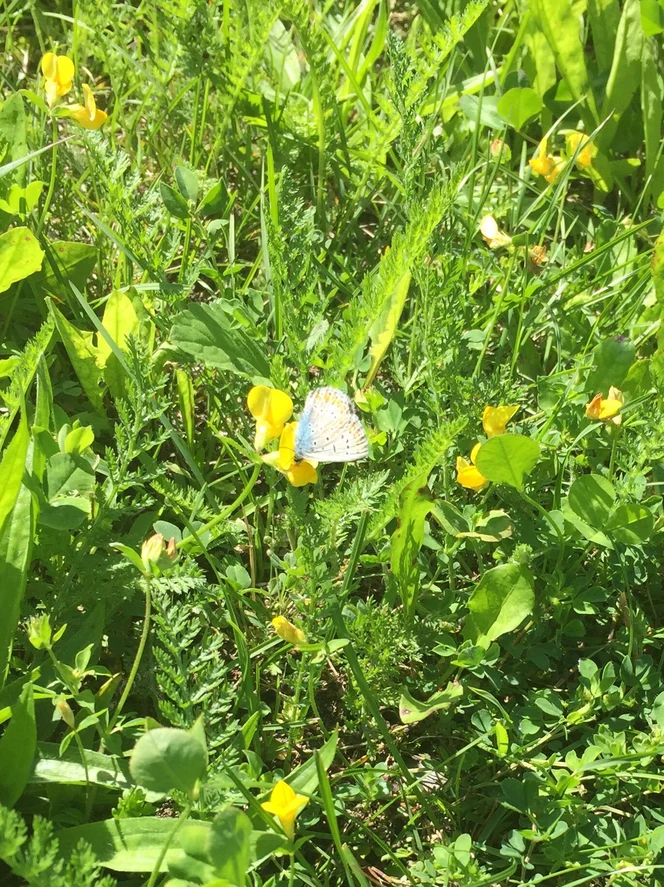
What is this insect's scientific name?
Polyommatus icarus
